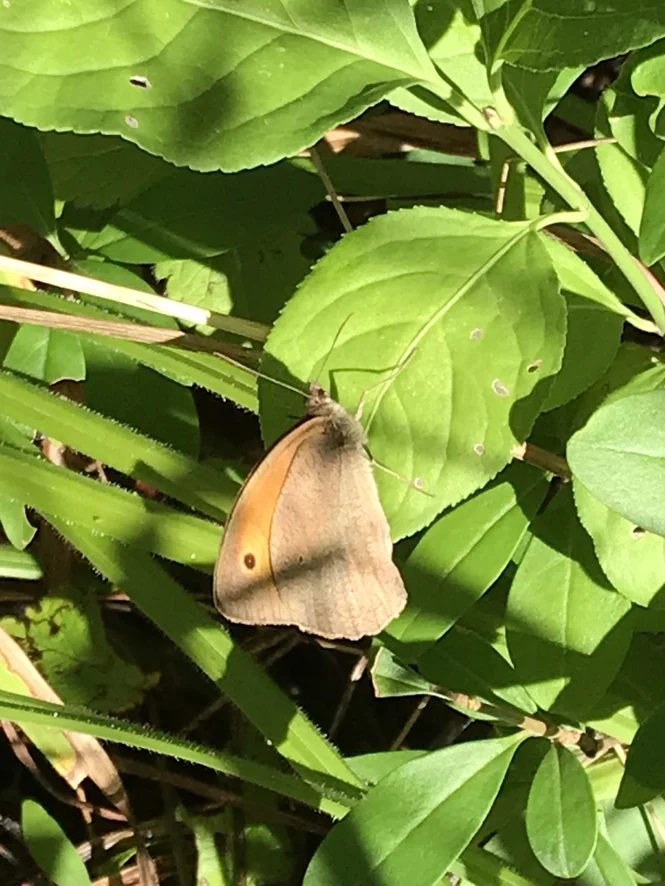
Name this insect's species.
Maniola jurtina
